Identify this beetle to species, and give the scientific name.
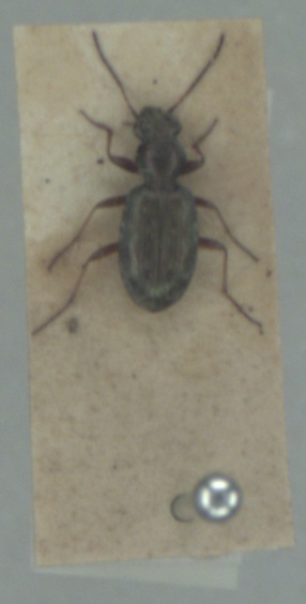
Asaphidion pallipes
